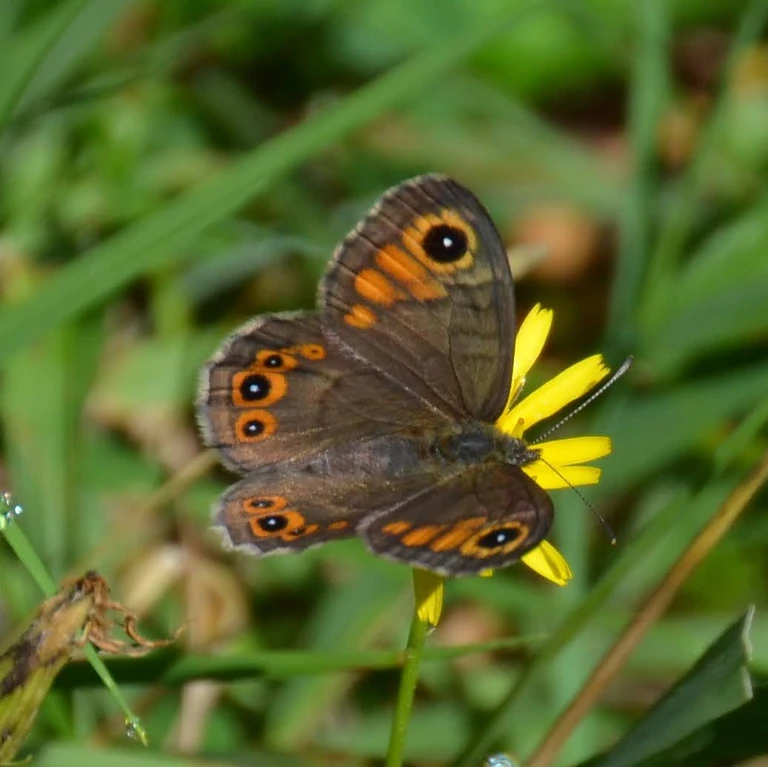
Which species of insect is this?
Lasiommata petropolitana (also Pararge petropolitana)
